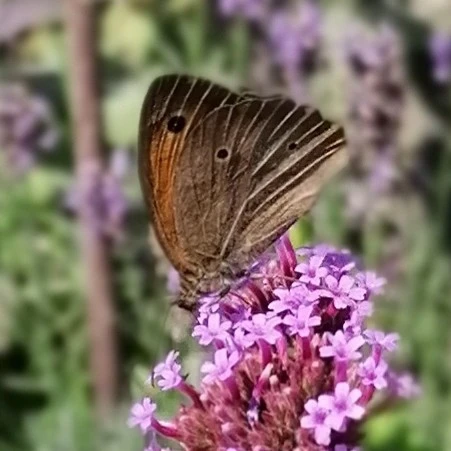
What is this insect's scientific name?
Maniola jurtina
